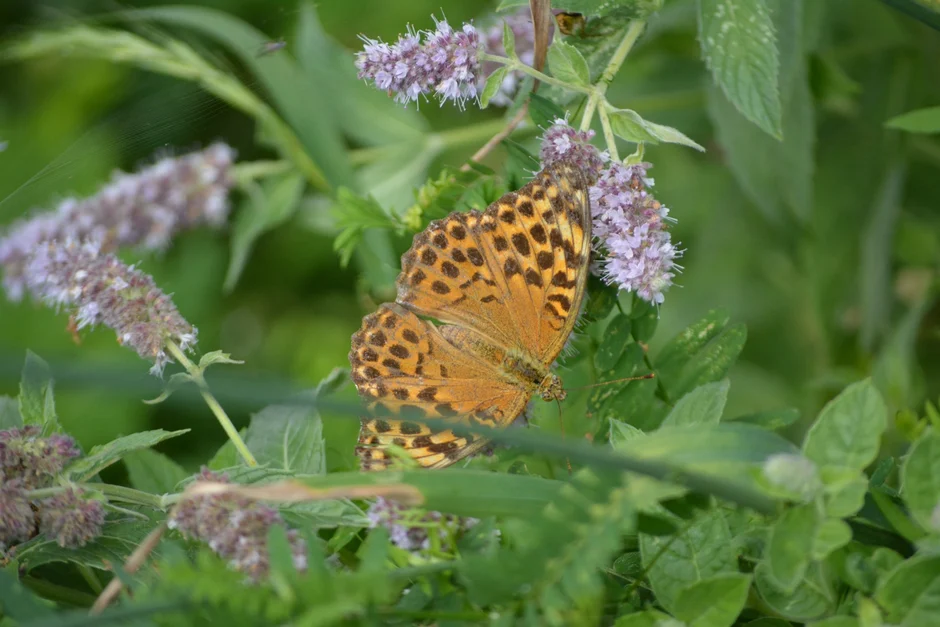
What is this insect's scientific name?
Argynnis paphia
